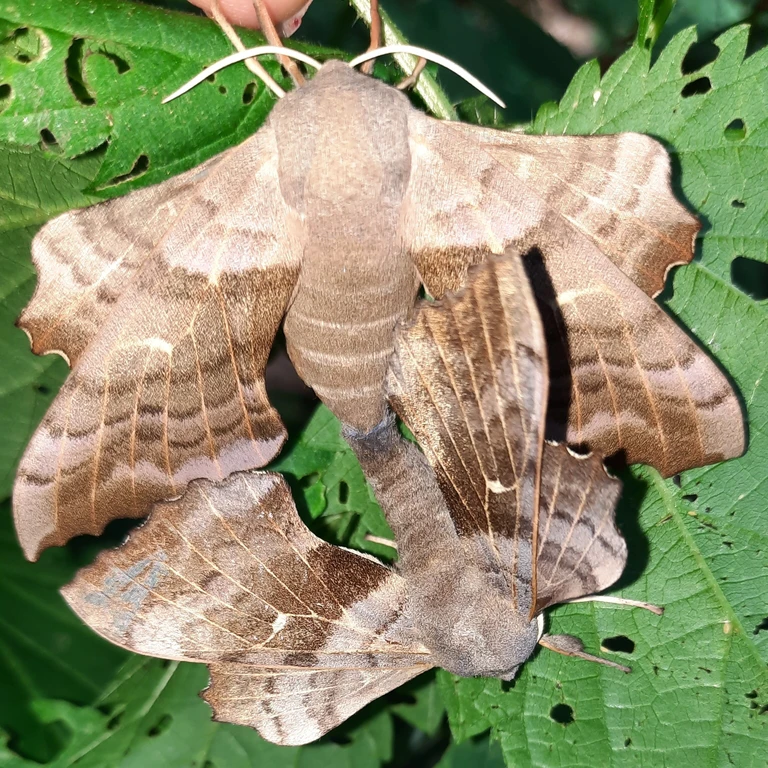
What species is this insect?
Laothoe populi
